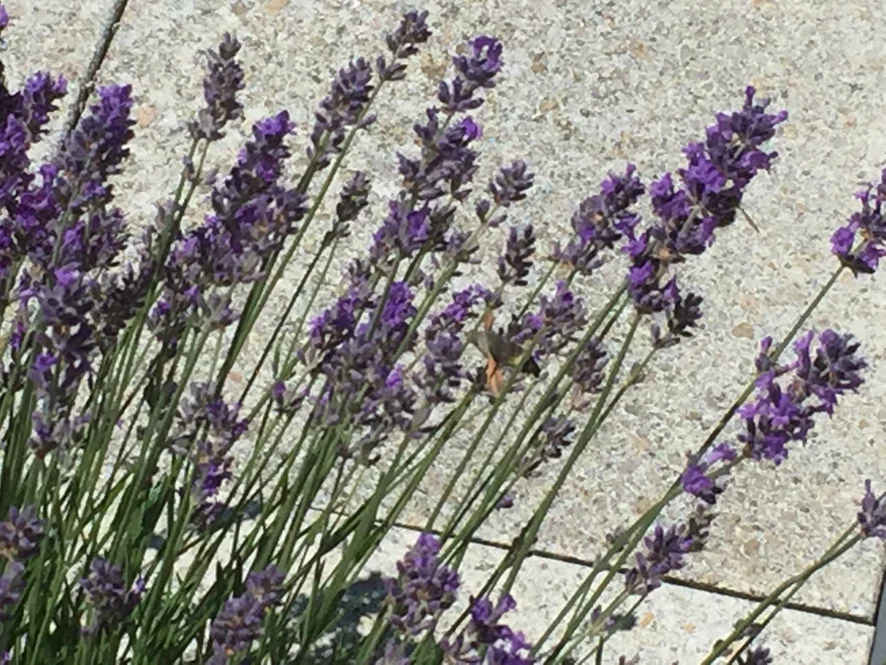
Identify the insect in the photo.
Macroglossum stellatarum
